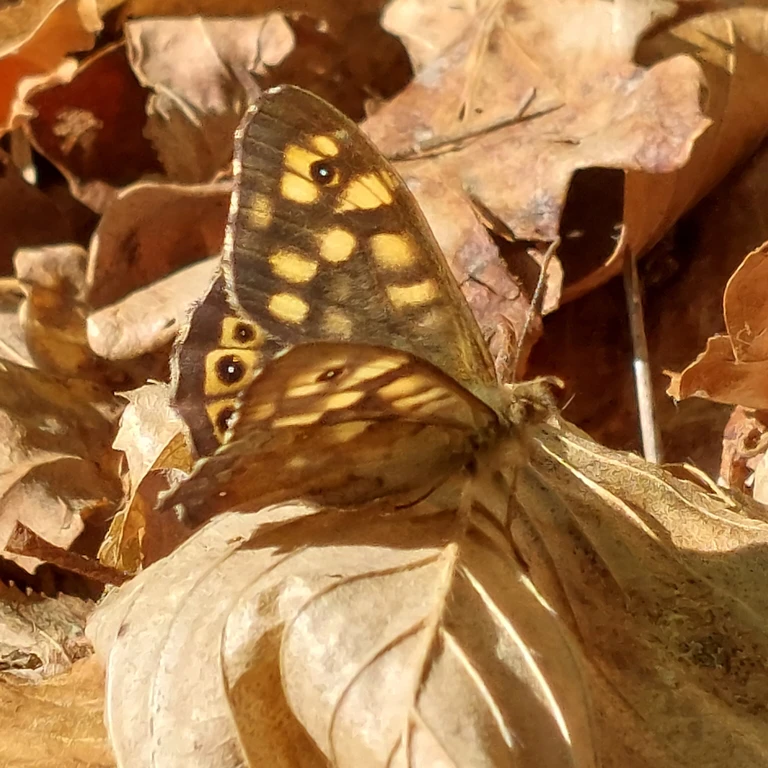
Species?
Pararge aegeria
